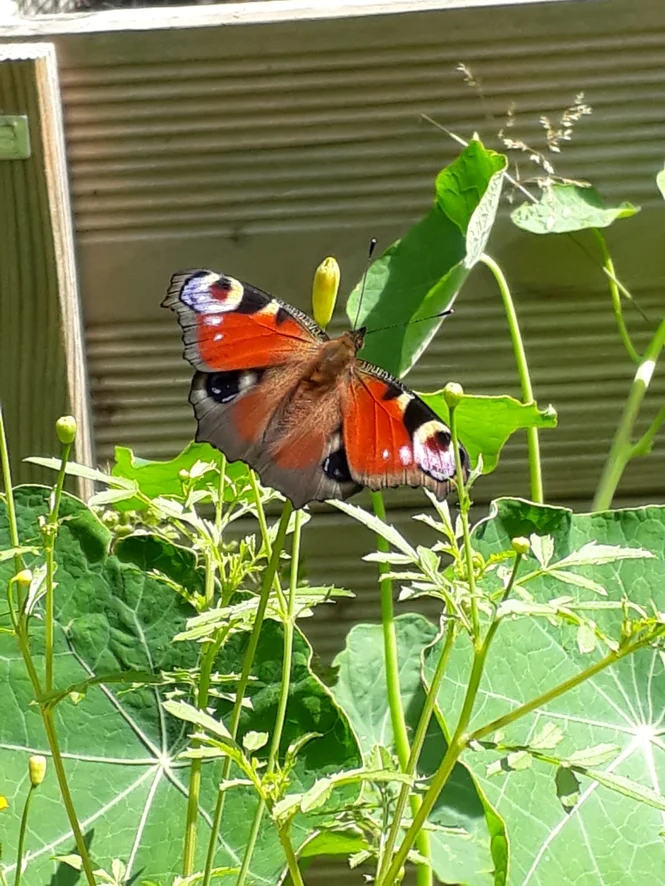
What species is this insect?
Aglais io
